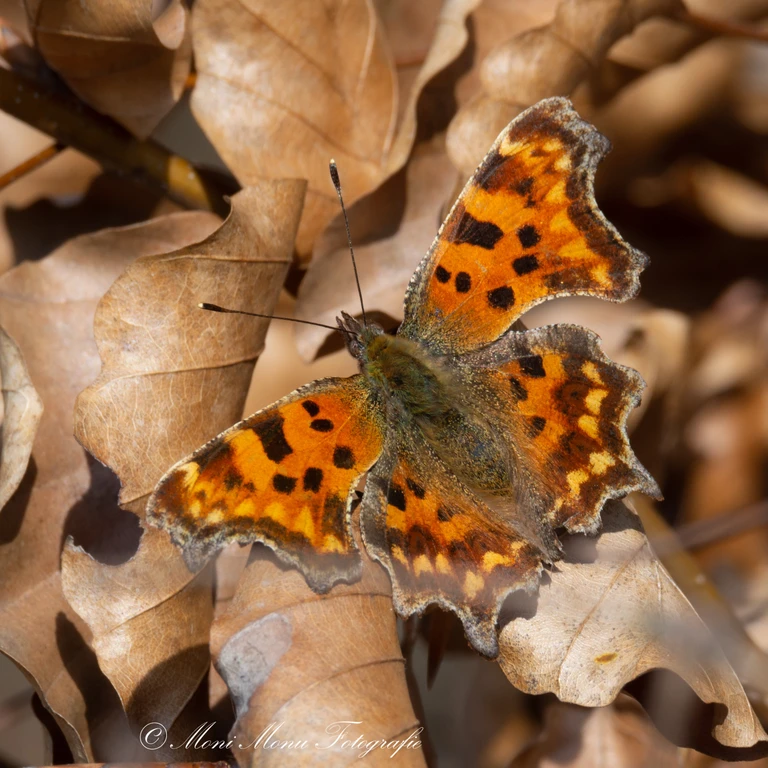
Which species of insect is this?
Polygonia c-album
